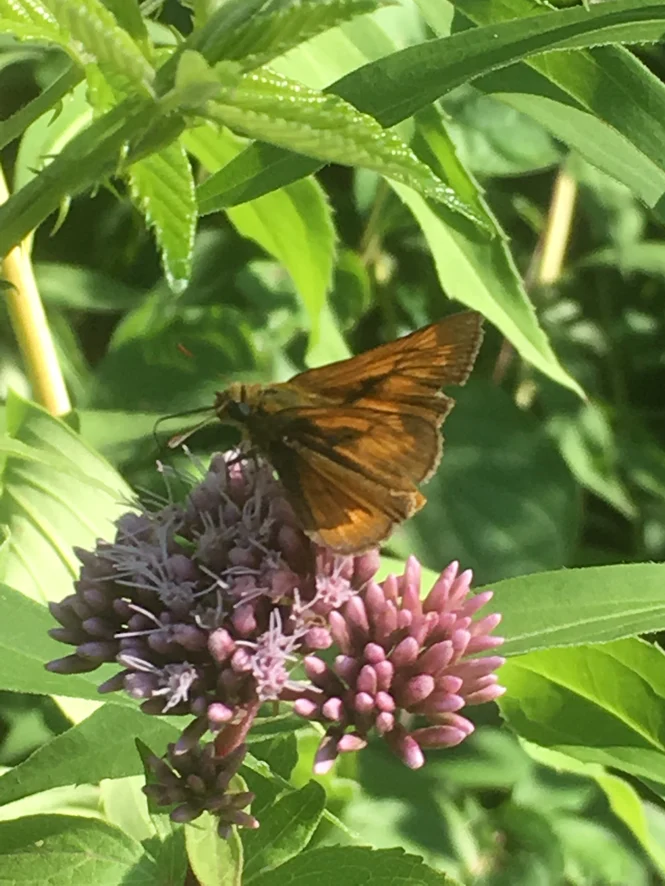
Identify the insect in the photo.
Ochlodes sylvanus (also Ochlodes venata)
